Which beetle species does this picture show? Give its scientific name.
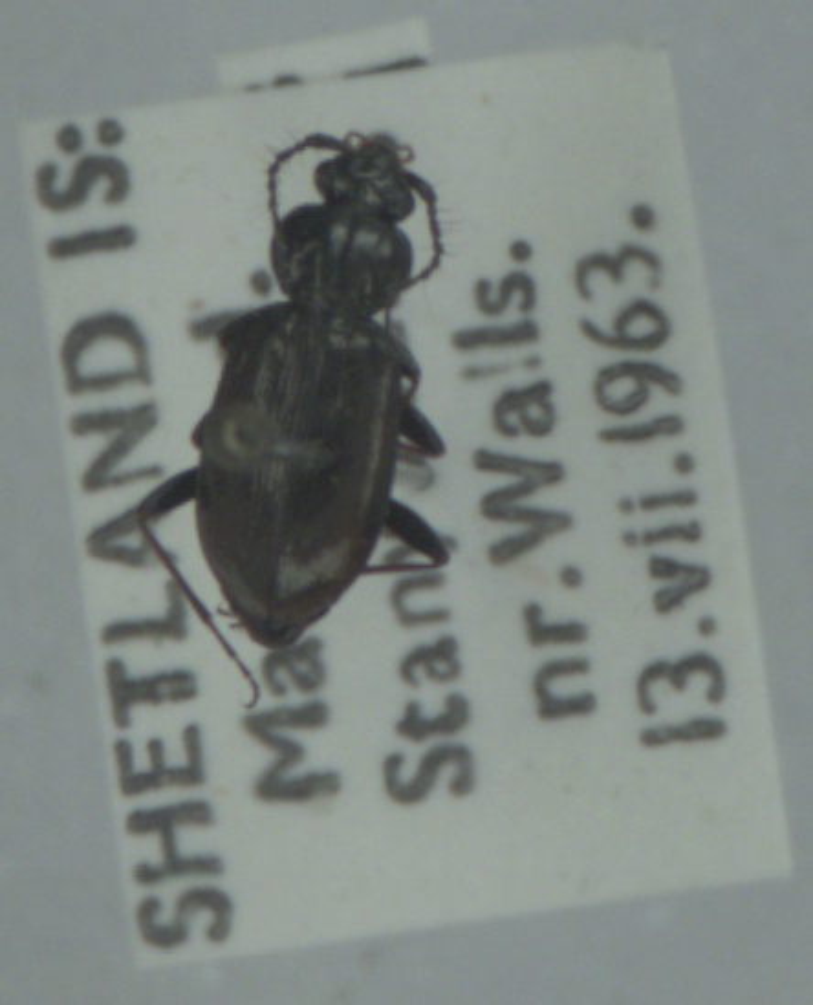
Loricera pilicornis
